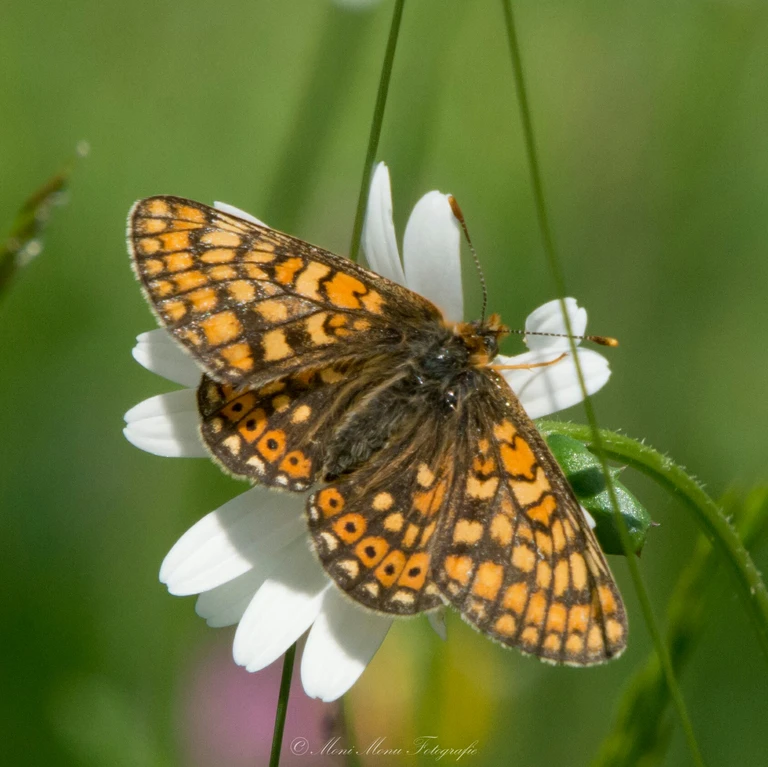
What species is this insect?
Euphydryas aurinia
